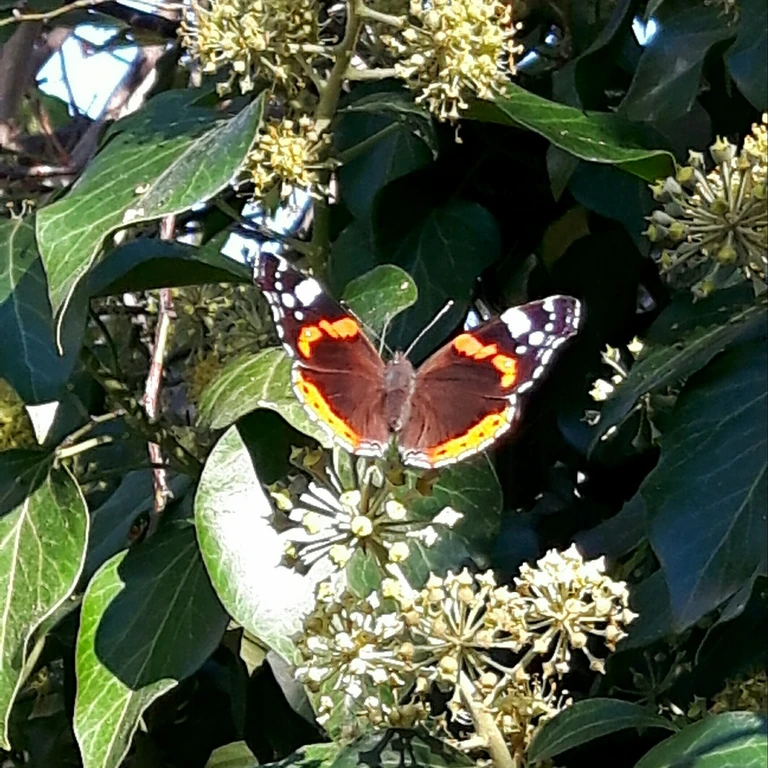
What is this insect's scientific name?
Vanessa atalanta
